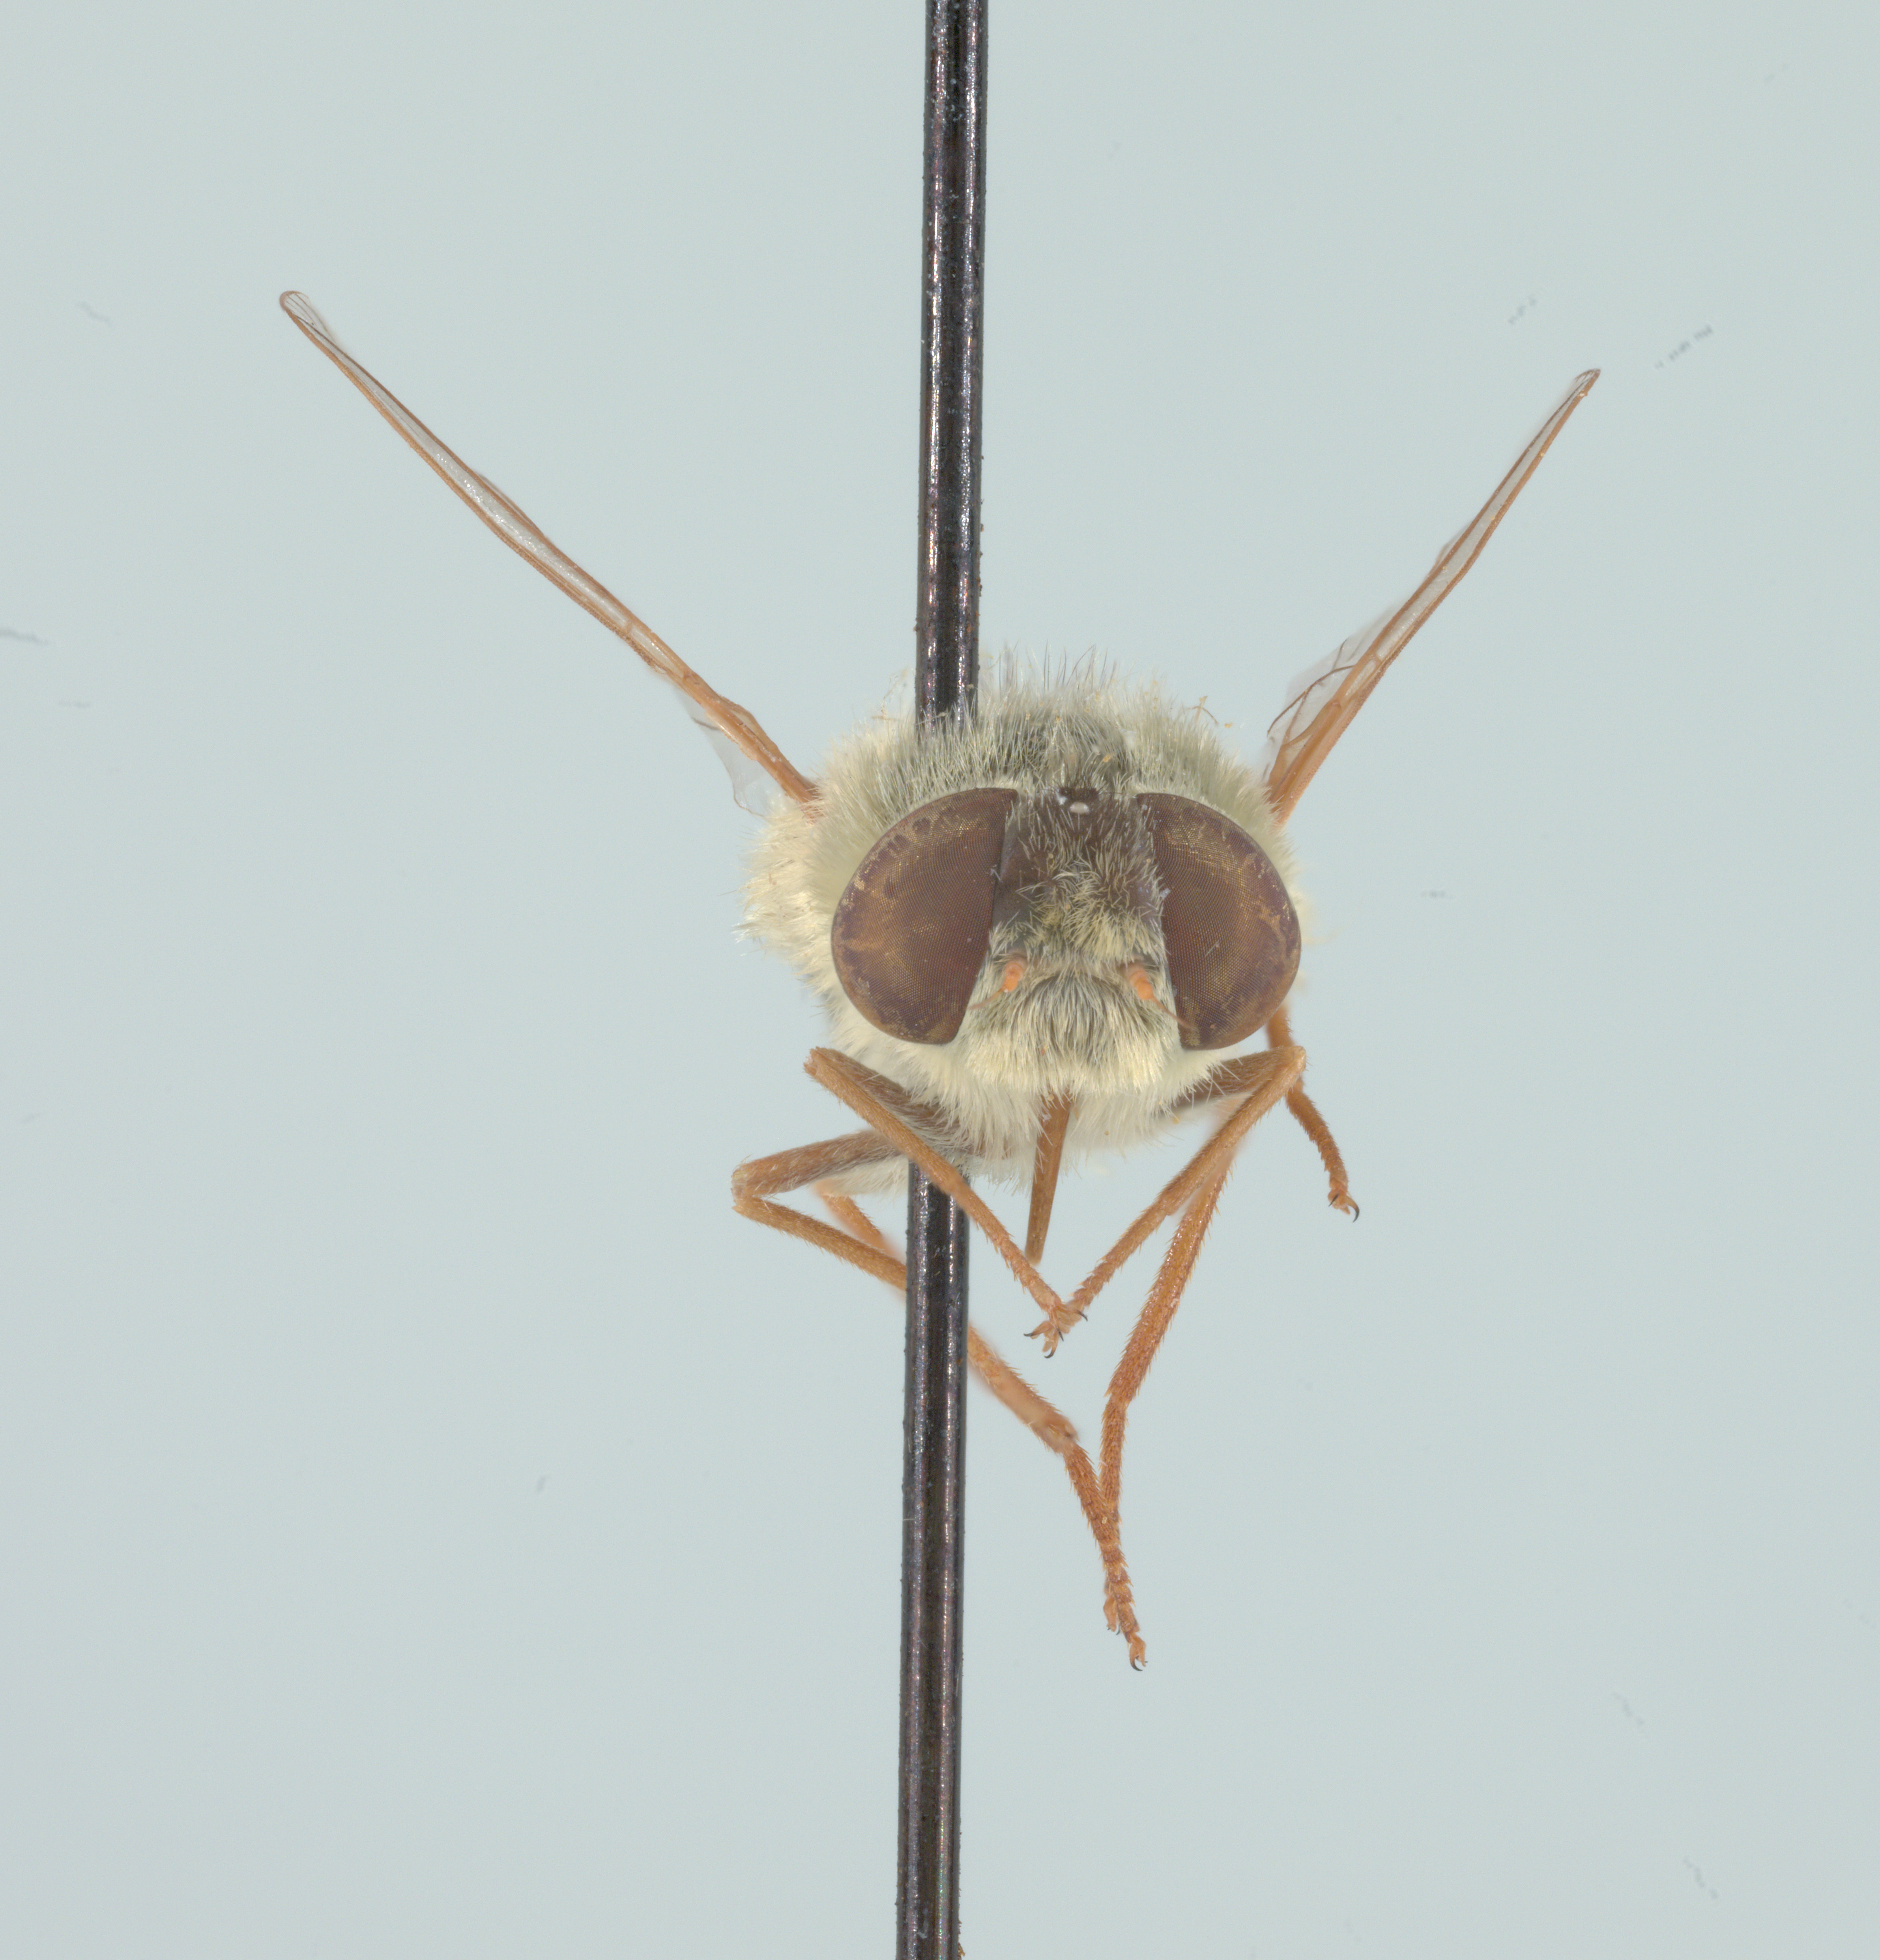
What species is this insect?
Neorhynchocephalus sackenii
